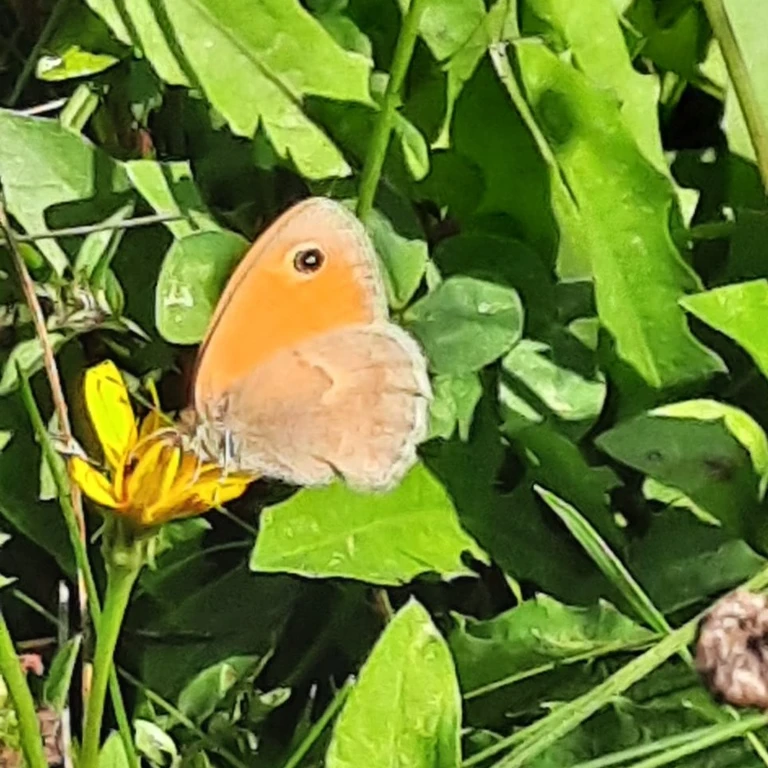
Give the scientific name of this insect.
Coenonympha pamphilus
